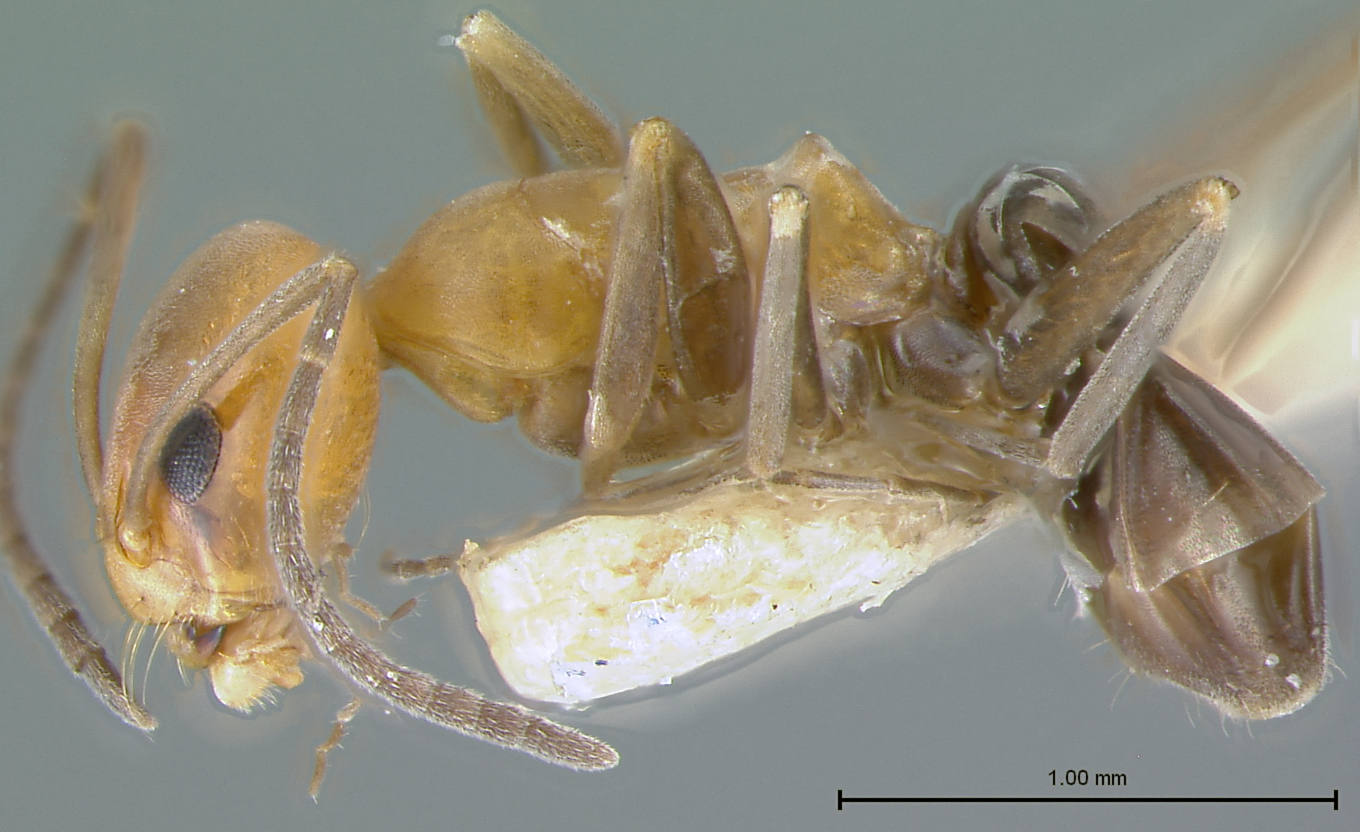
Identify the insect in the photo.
Dorymyrmex pyramicus
